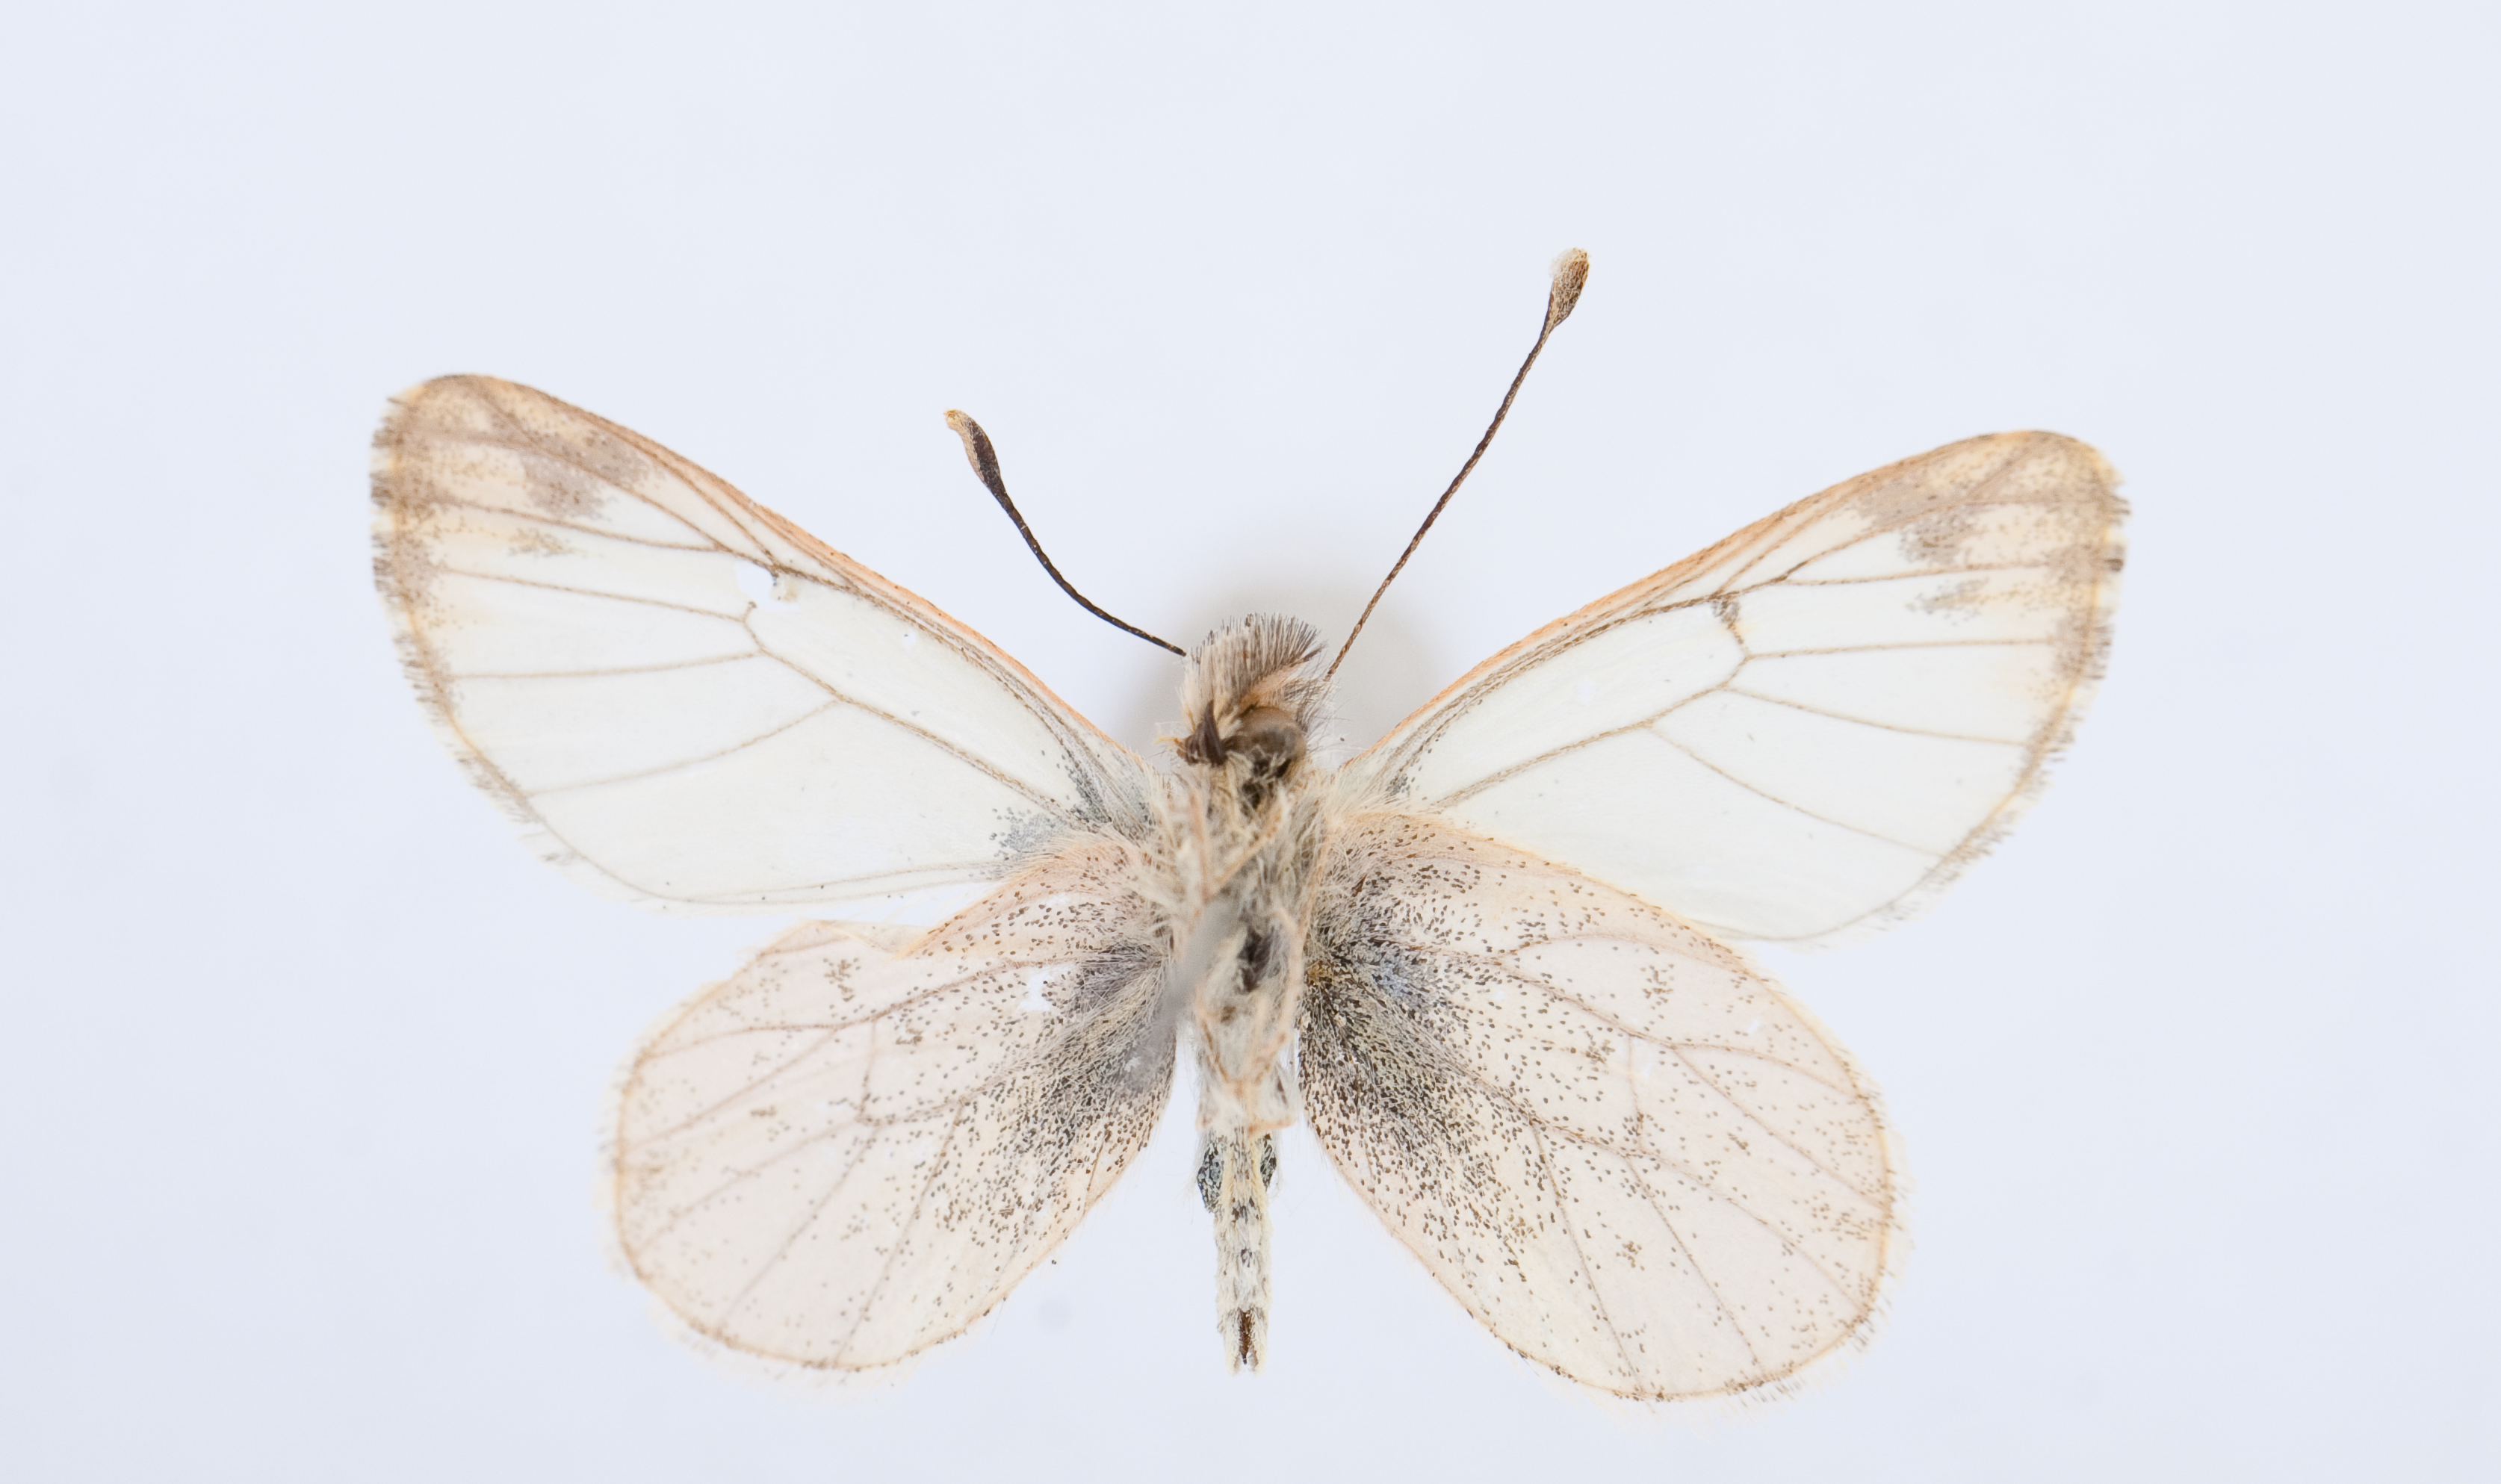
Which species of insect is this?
Pierphulia rosea
